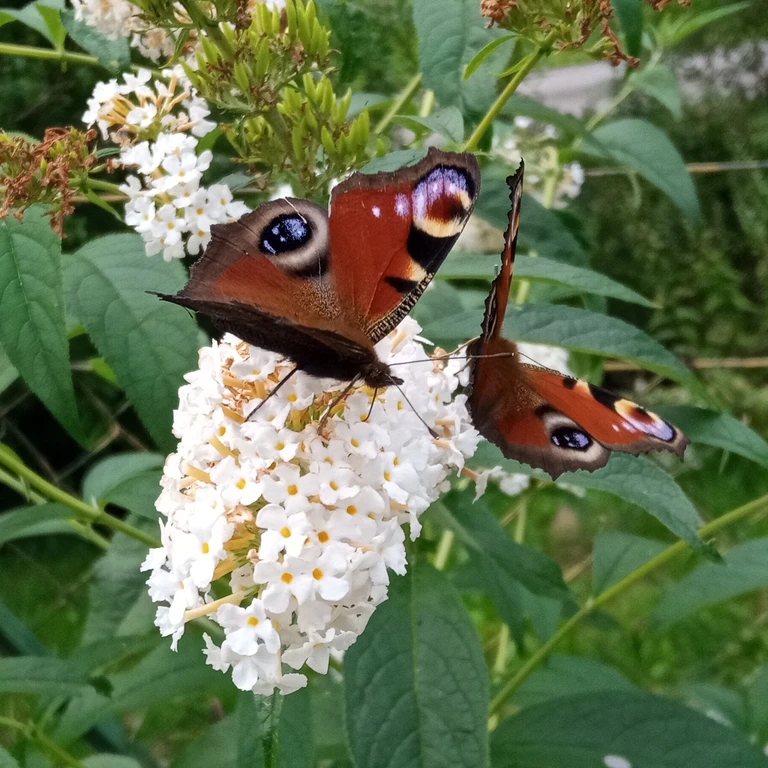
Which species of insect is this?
Aglais io
